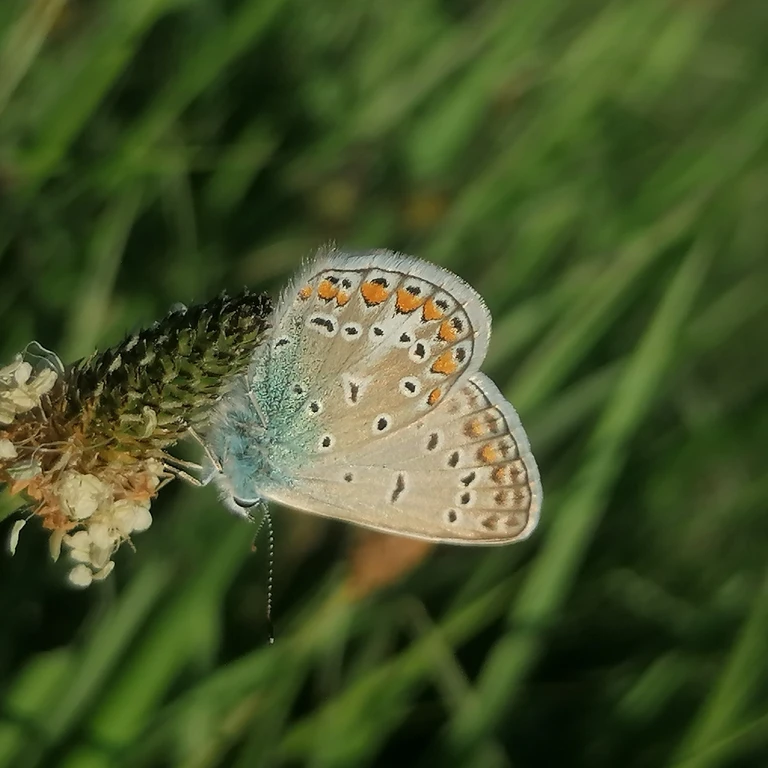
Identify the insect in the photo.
Polyommatus icarus
